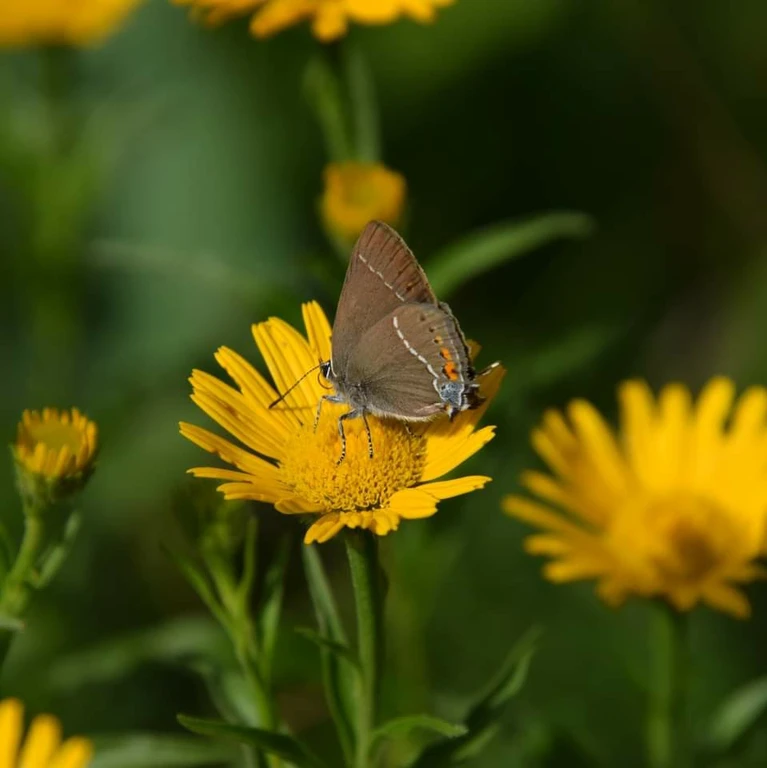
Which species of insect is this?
Satyrium spini (also Tuttiola spini)
